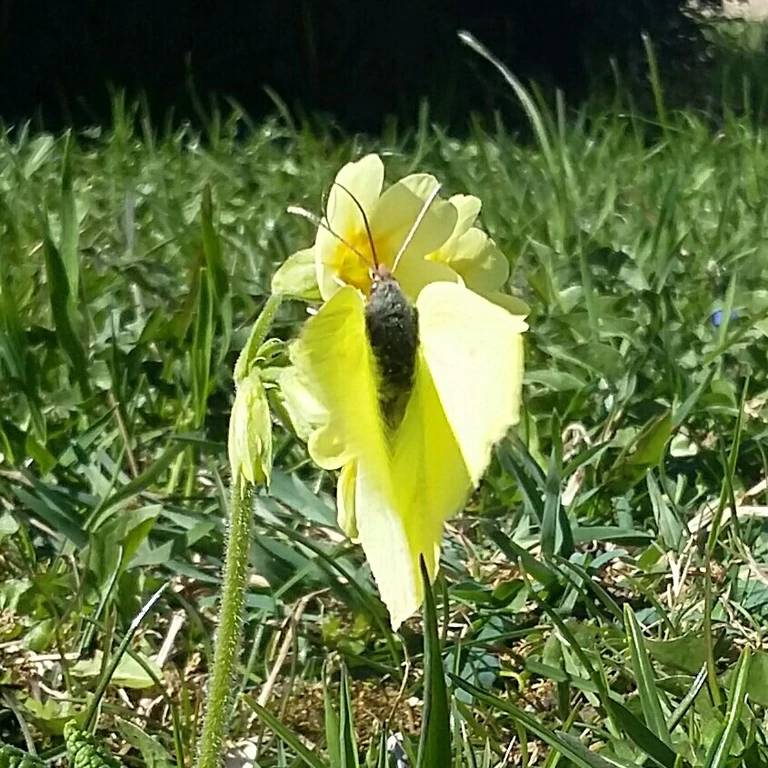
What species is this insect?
Gonepteryx rhamni
